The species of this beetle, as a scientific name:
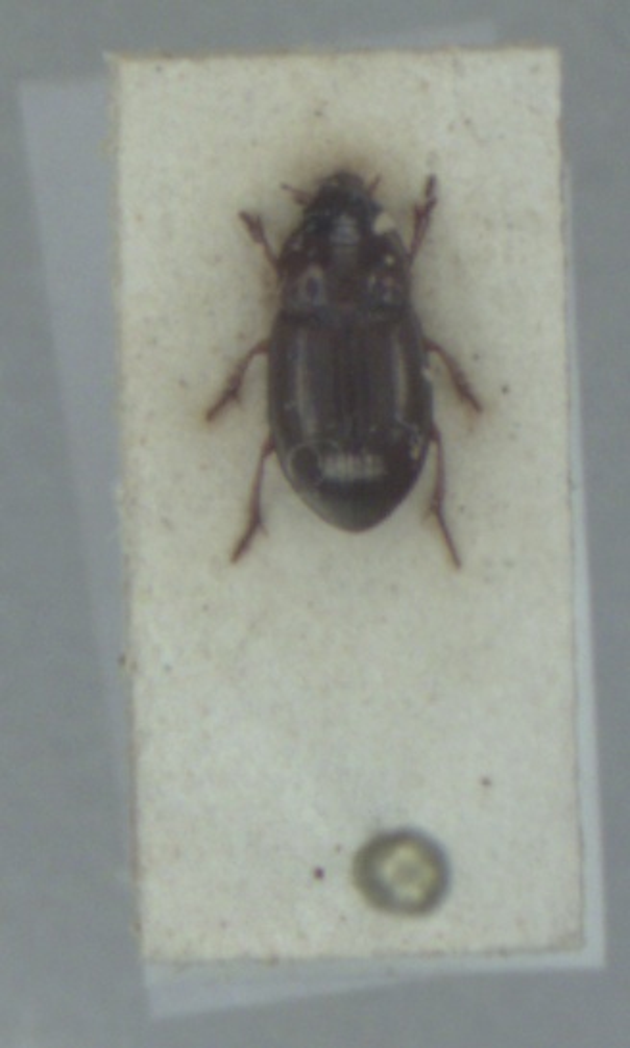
Amara infima
